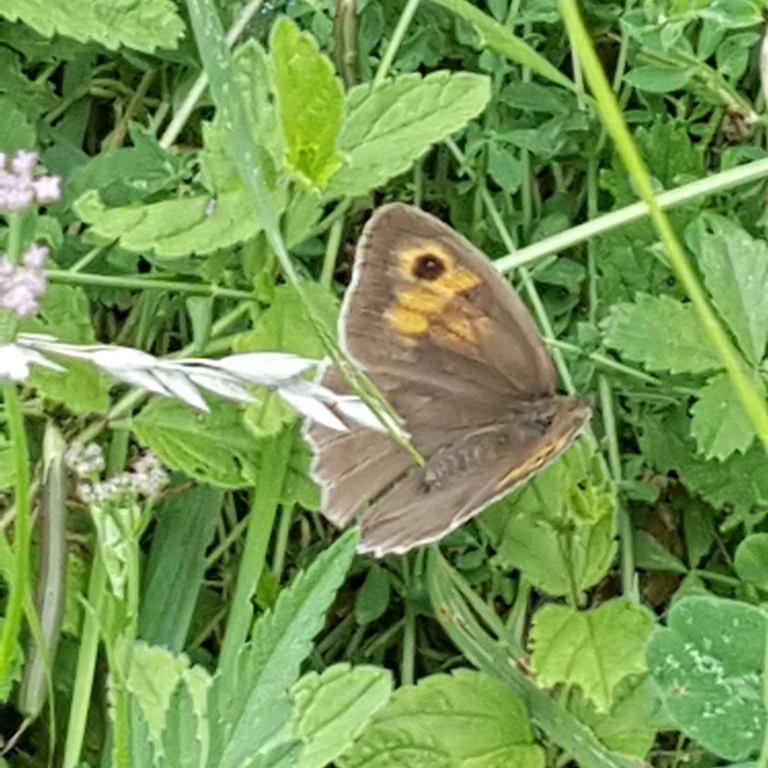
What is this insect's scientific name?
Maniola jurtina
